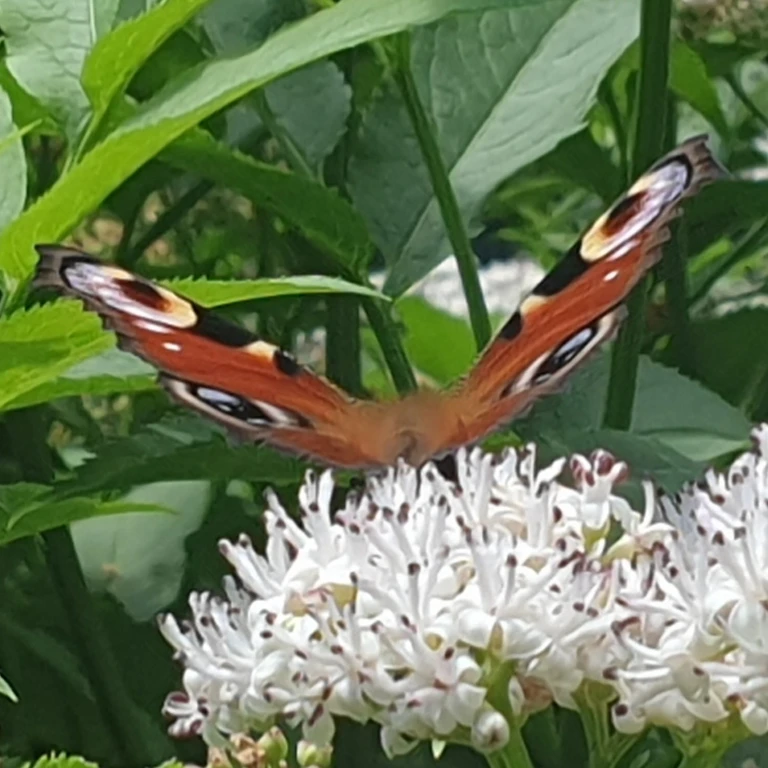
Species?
Aglais io
